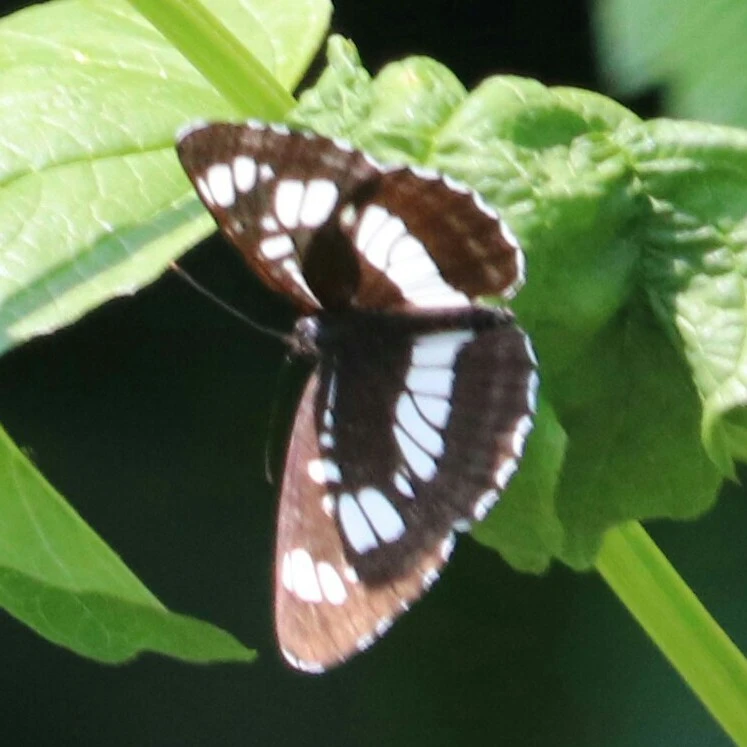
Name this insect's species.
Neptis rivularis
